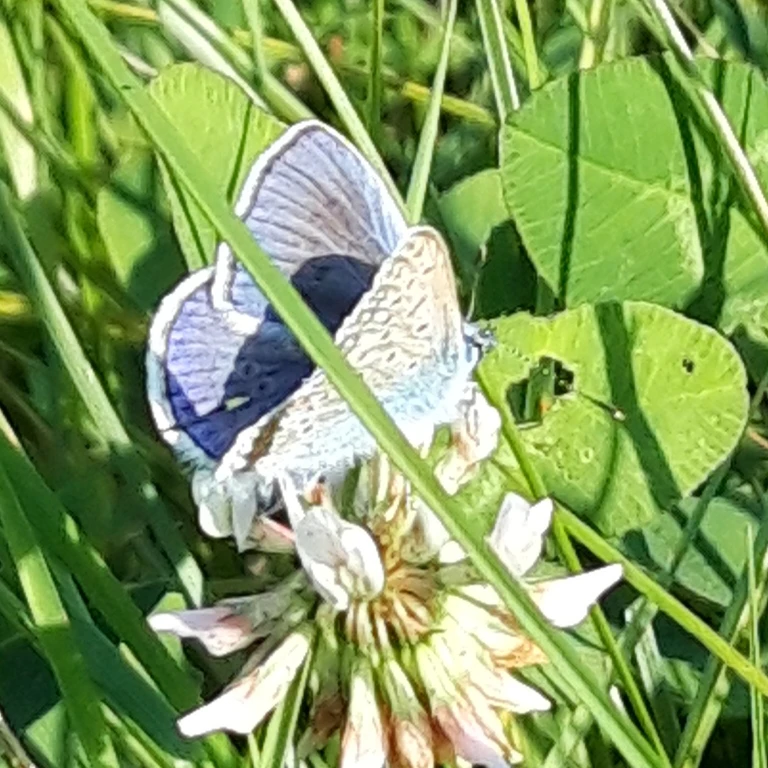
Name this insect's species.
Polyommatus icarus
